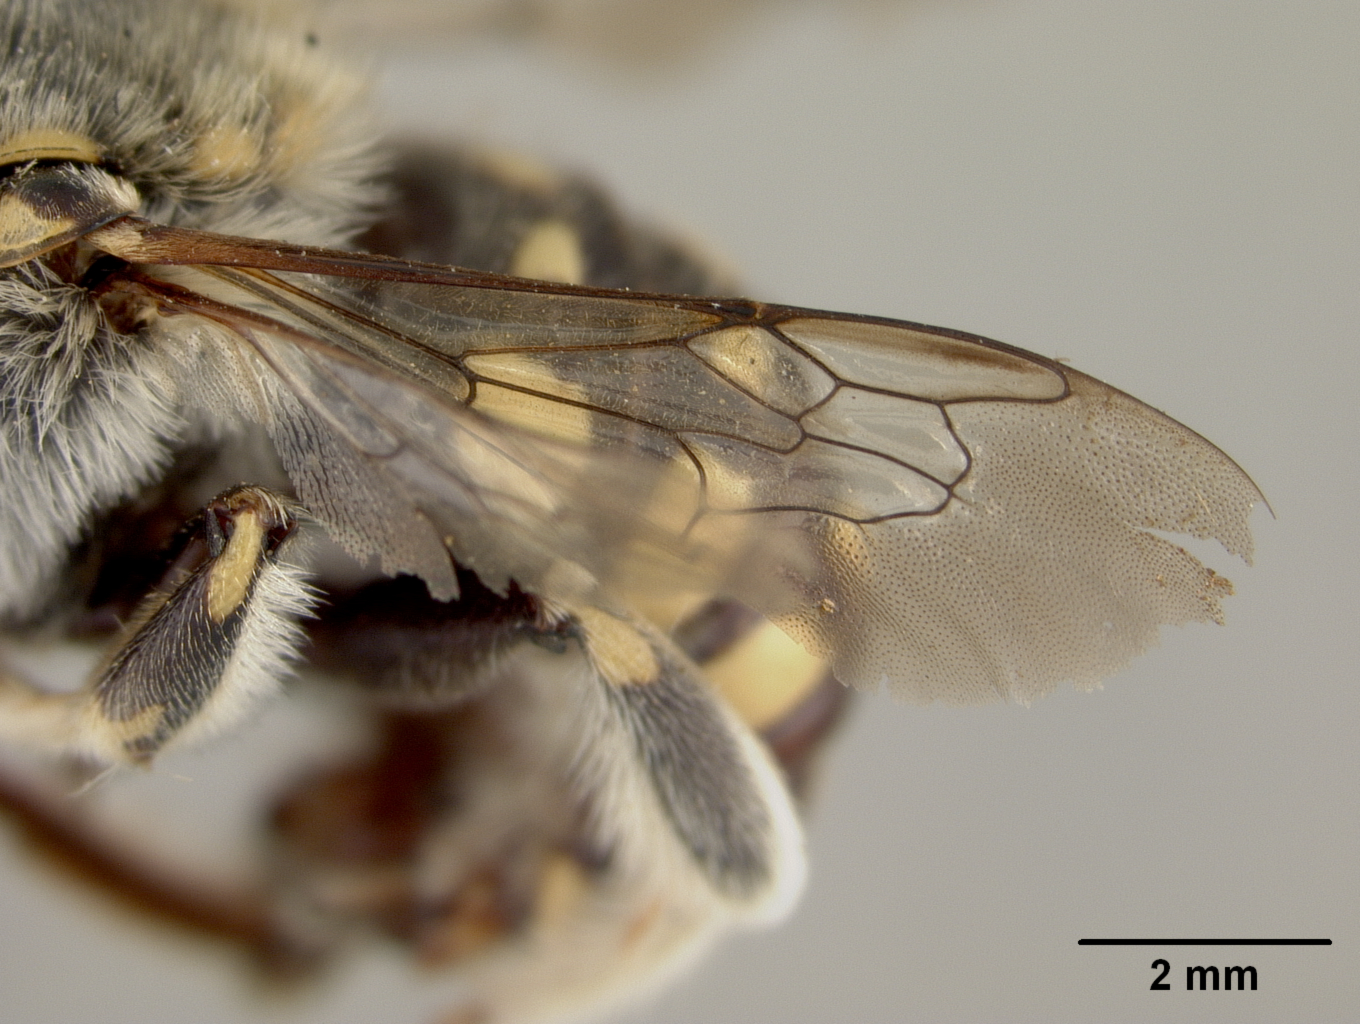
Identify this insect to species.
Anthidium porterae
